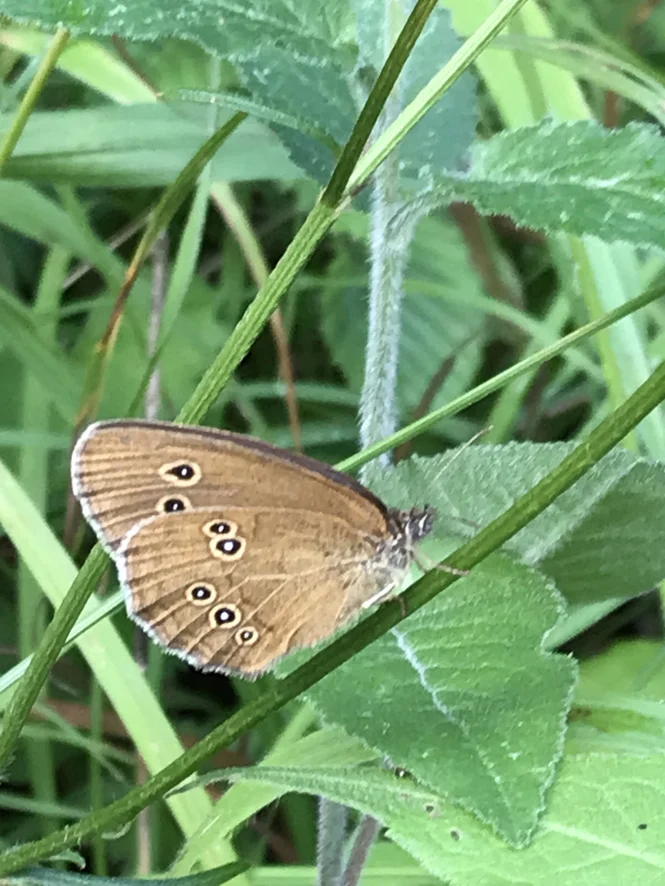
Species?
Aphantopus hyperantus
